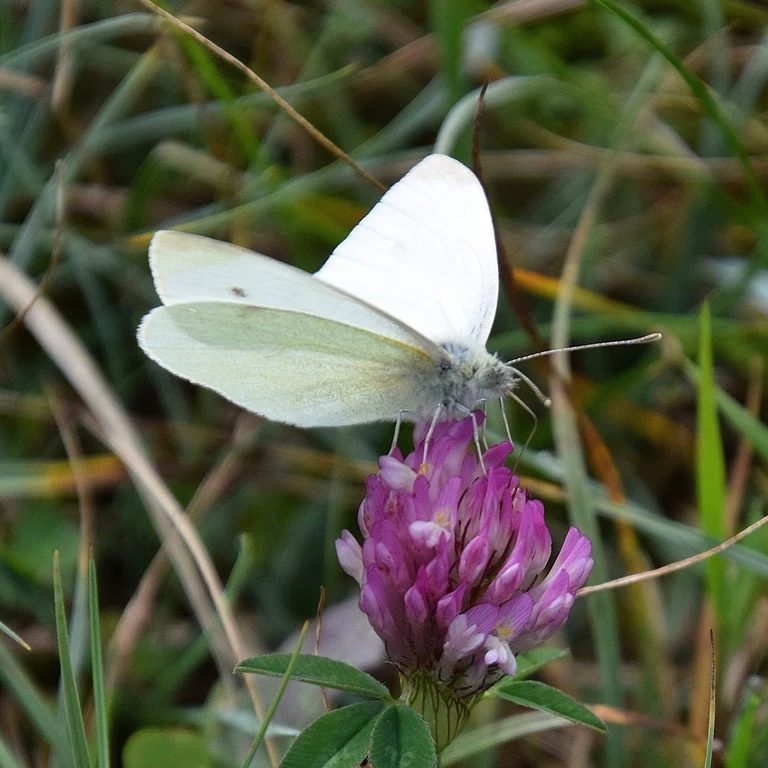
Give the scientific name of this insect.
Pieris rapae
